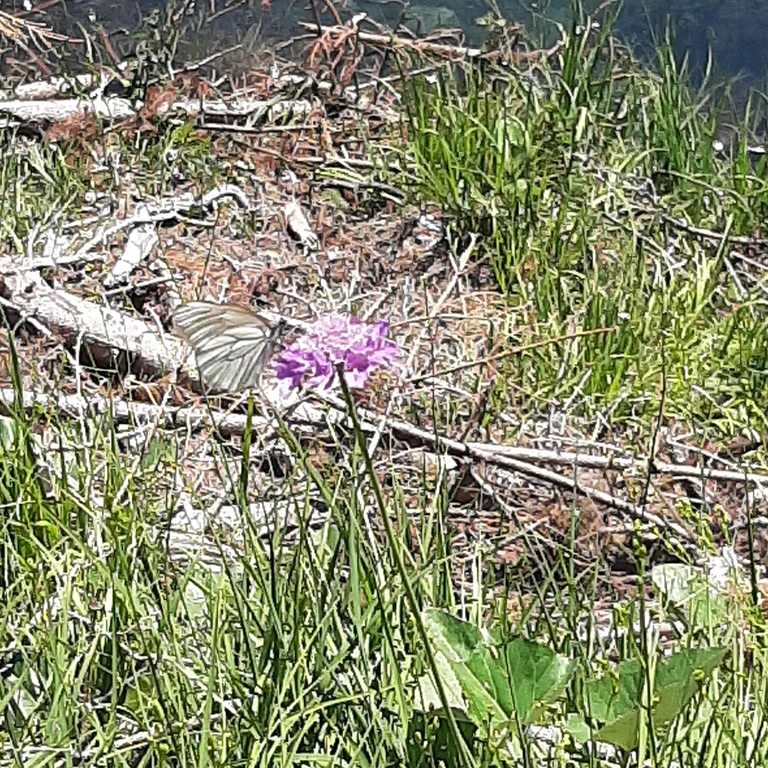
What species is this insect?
Aporia crataegi
